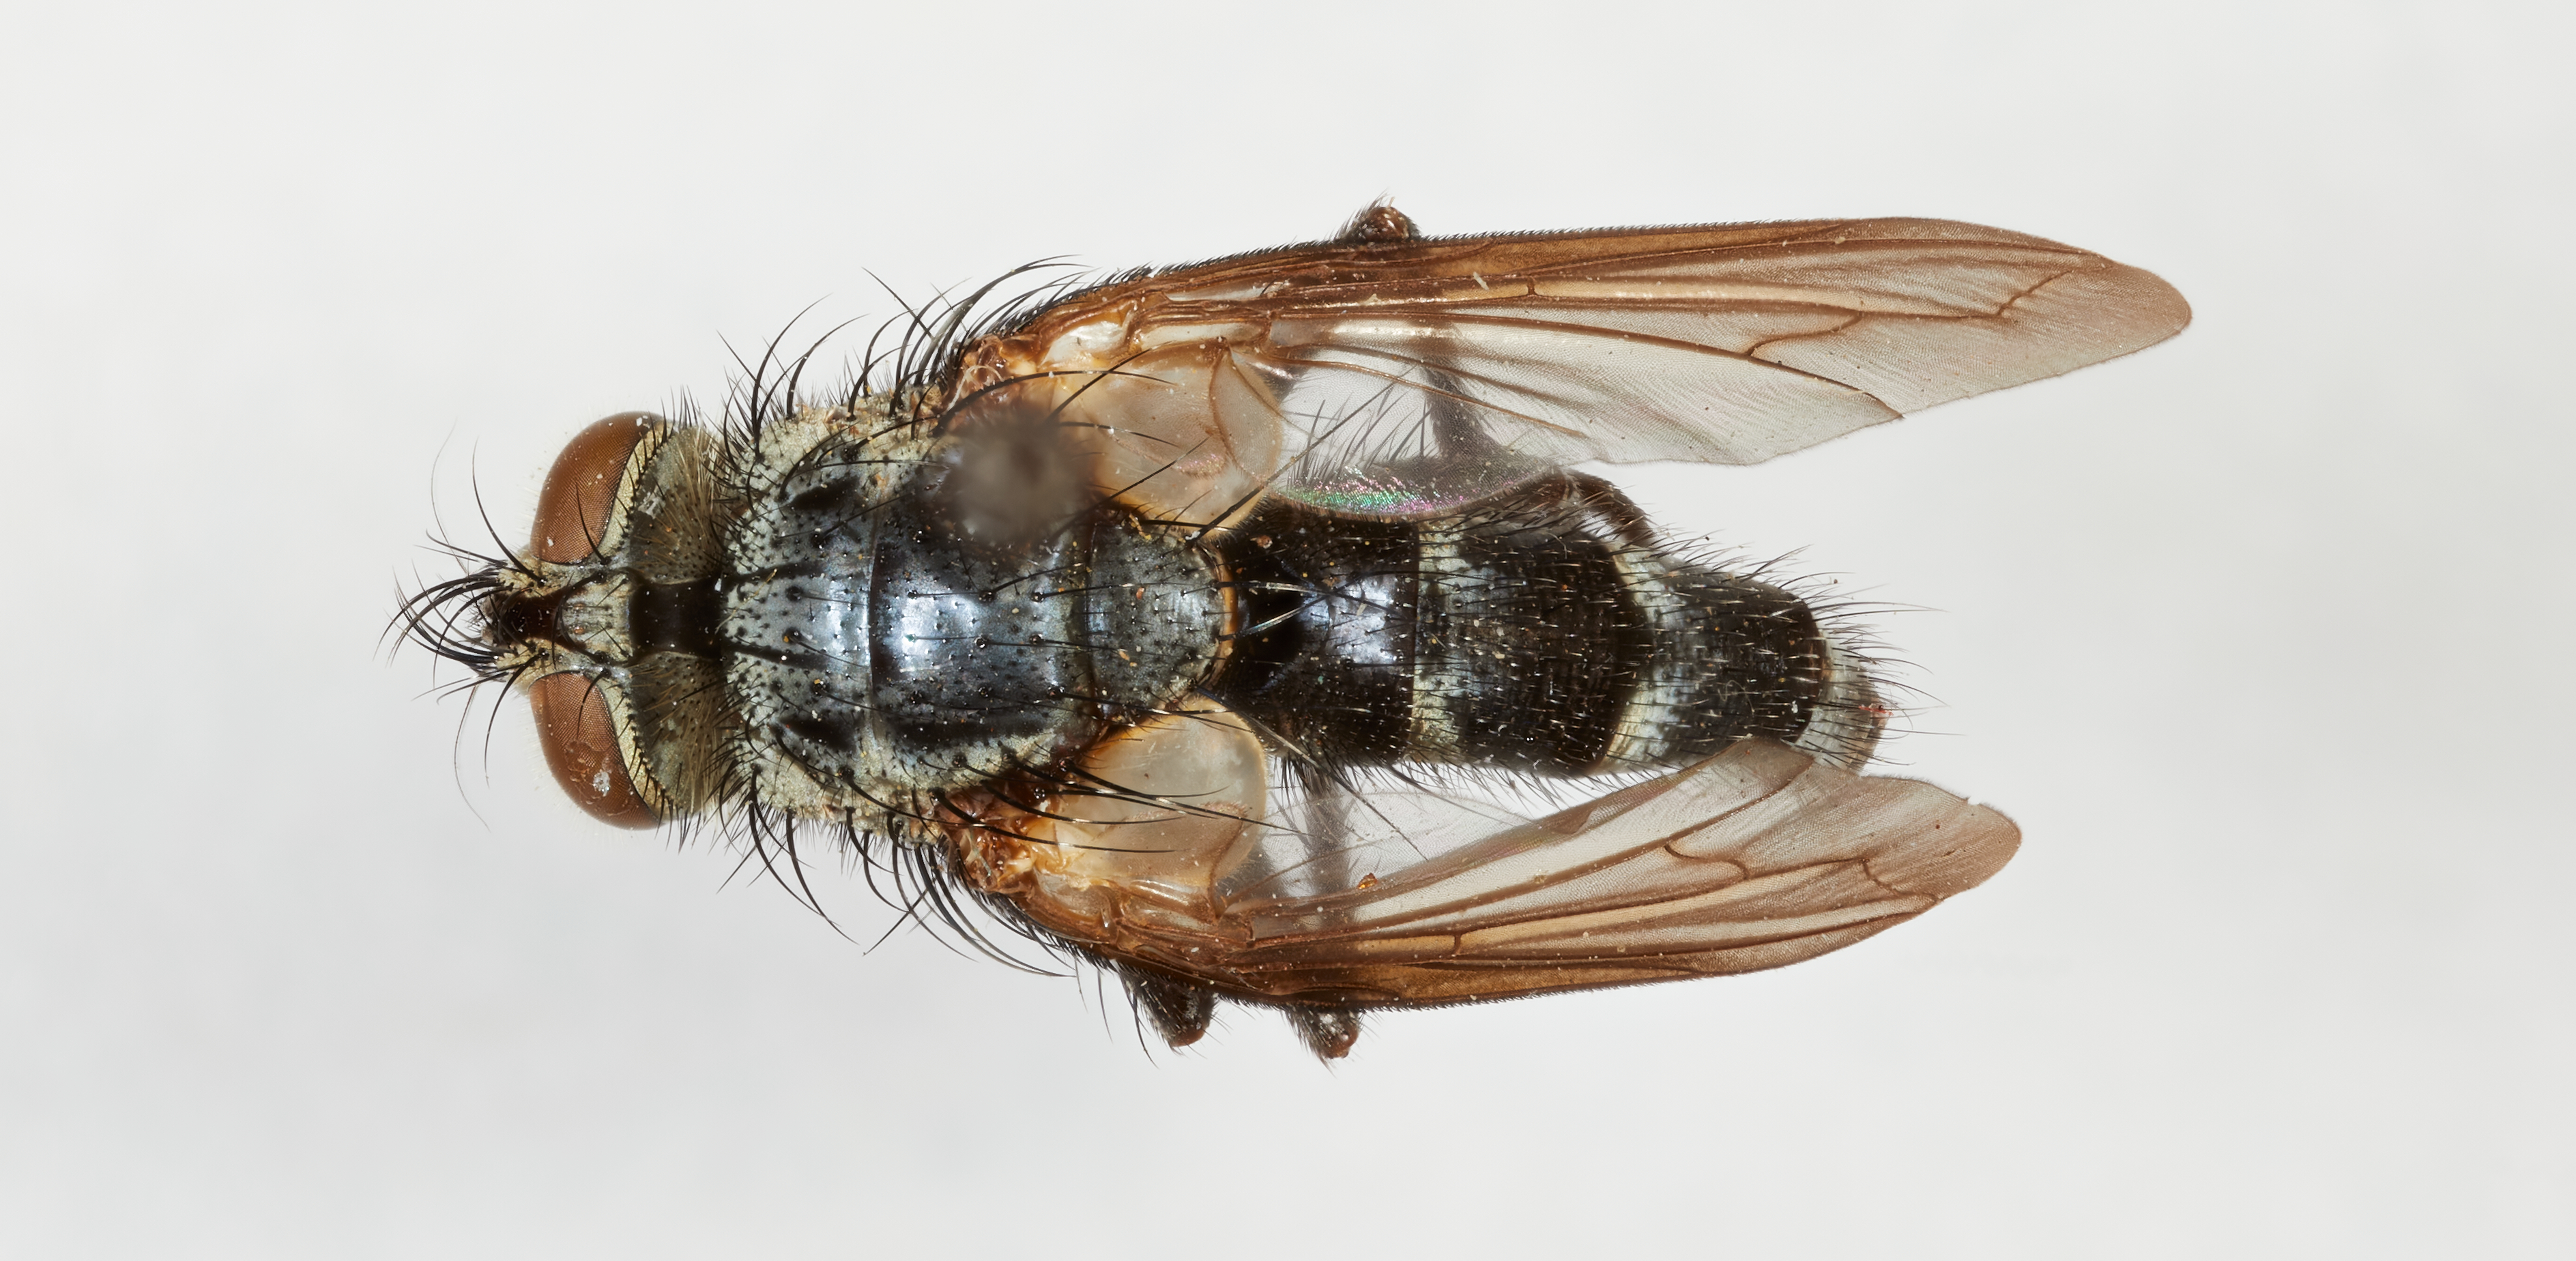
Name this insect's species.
Asilidotachina elongata
